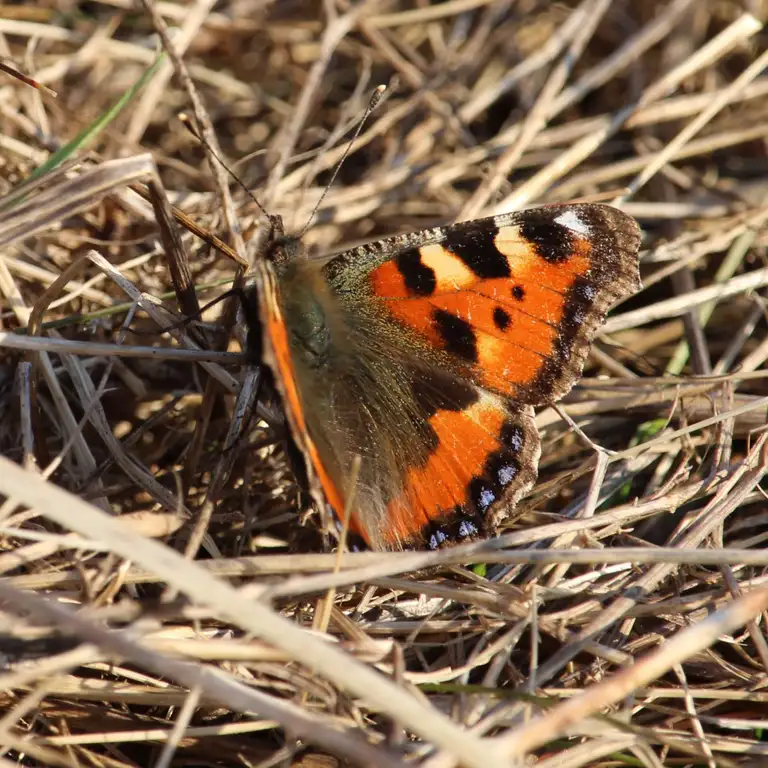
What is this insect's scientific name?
Aglais urticae
